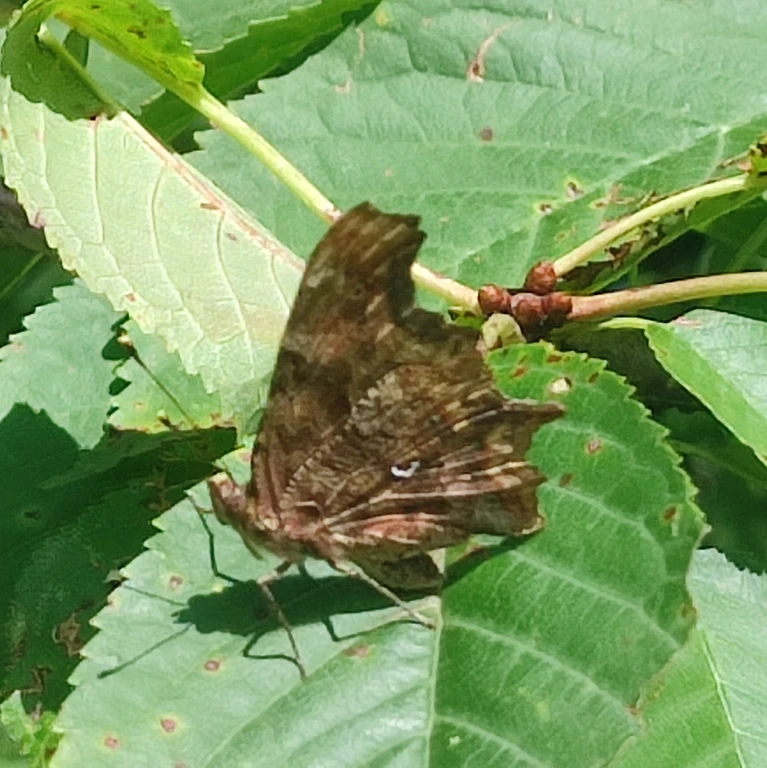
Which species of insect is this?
Polygonia c-album
